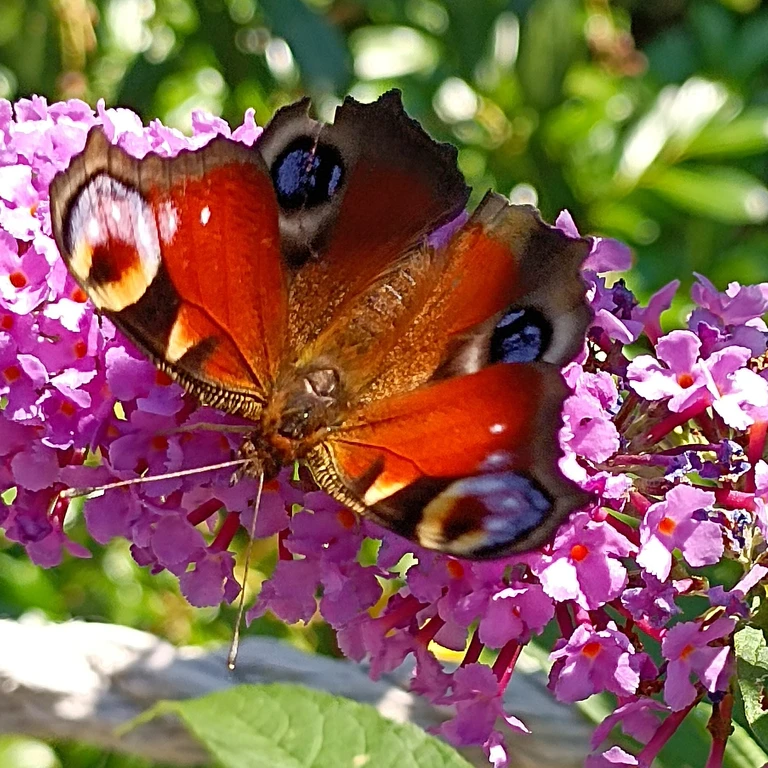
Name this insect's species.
Aglais io
